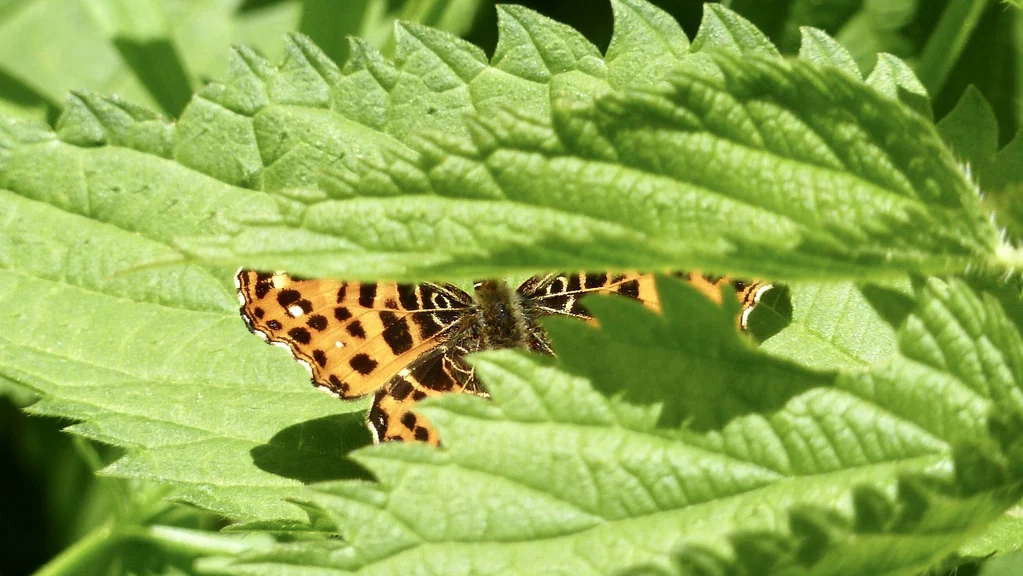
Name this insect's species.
Araschnia levana
